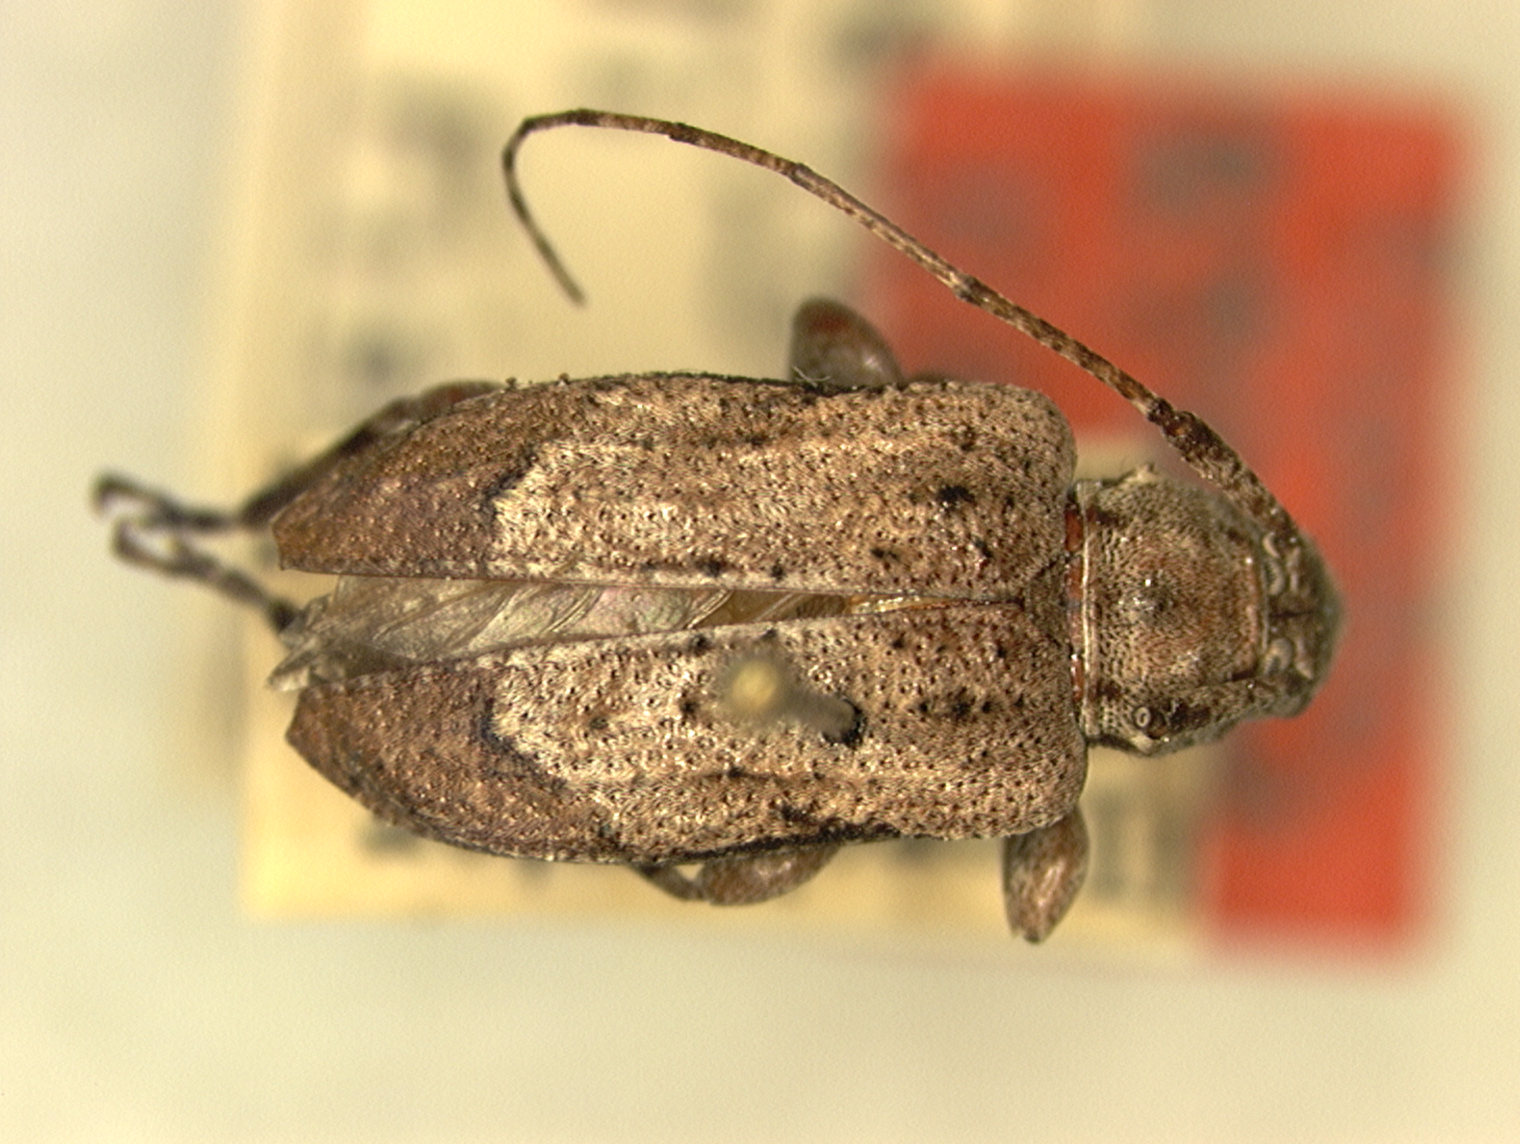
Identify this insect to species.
Leptostylus knulli (also Astylopsis arcuata)
